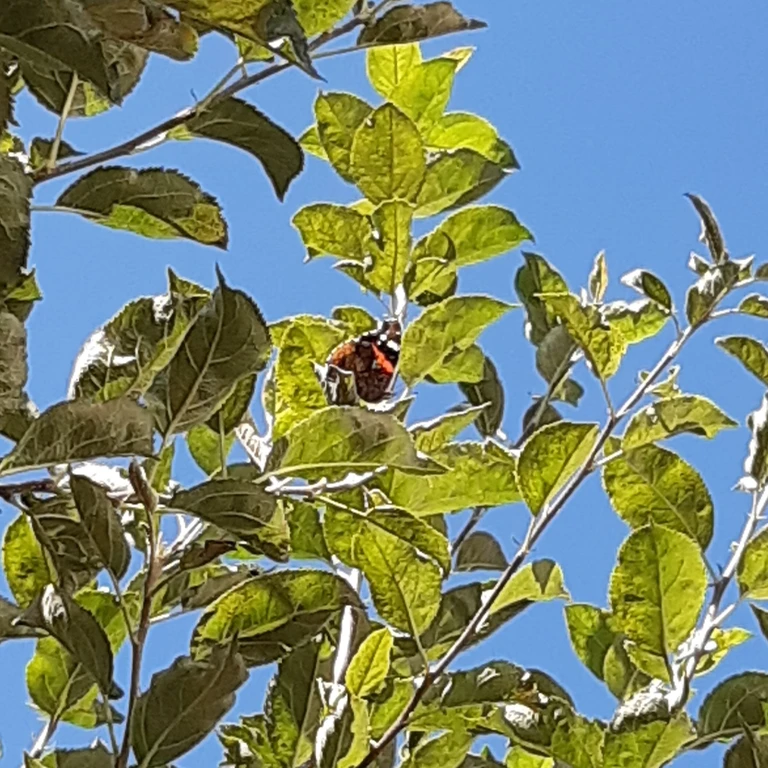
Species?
Vanessa atalanta
